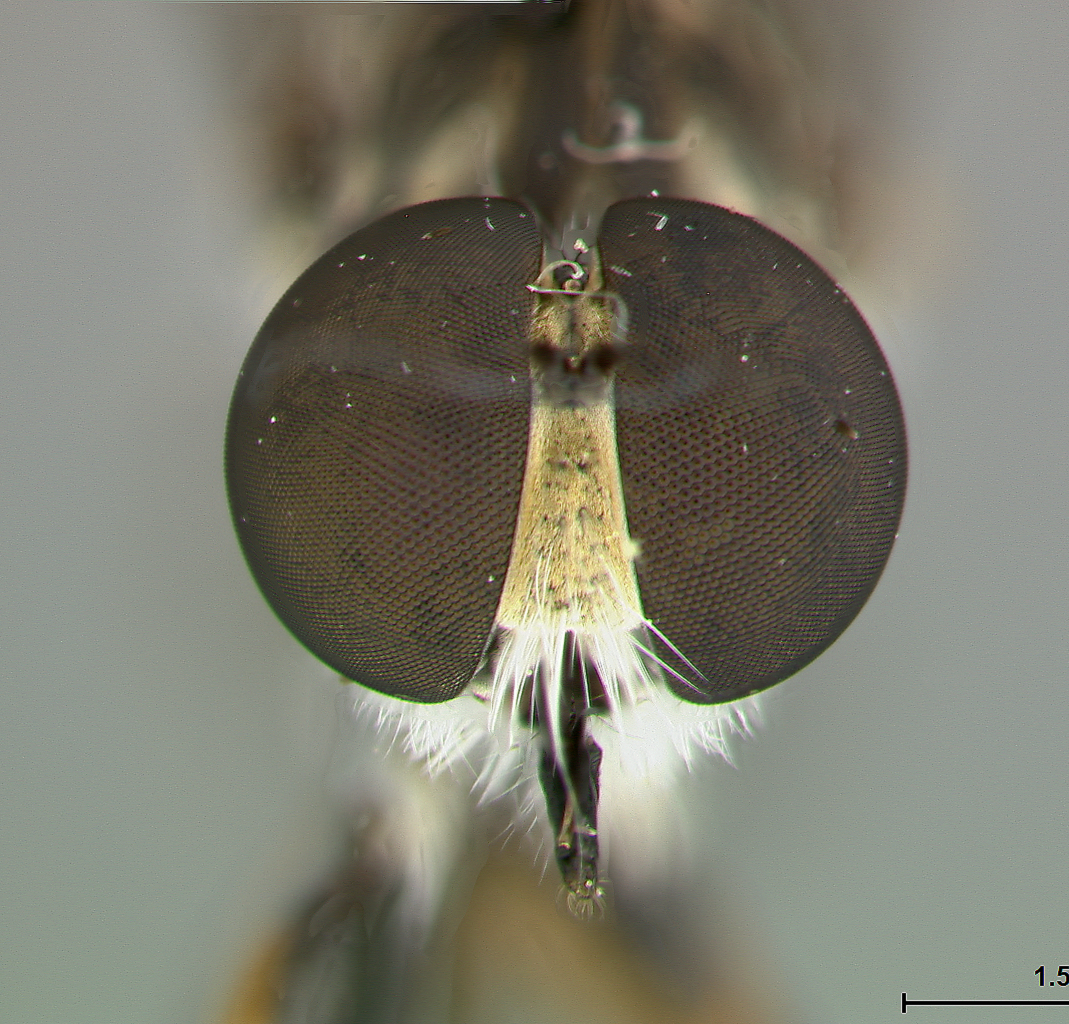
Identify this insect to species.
Ommatius hanebrinki
